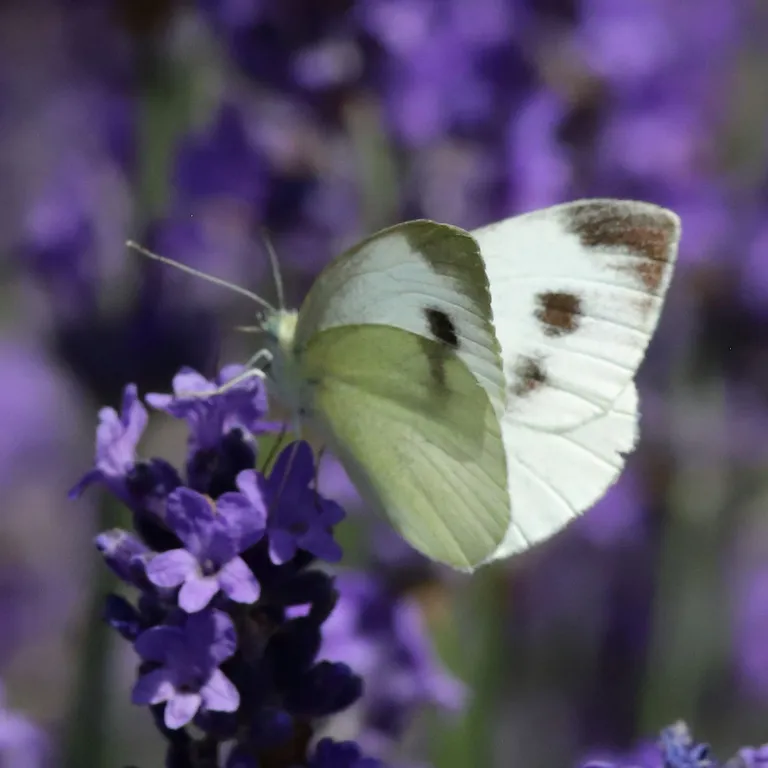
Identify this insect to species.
Pieris mannii
